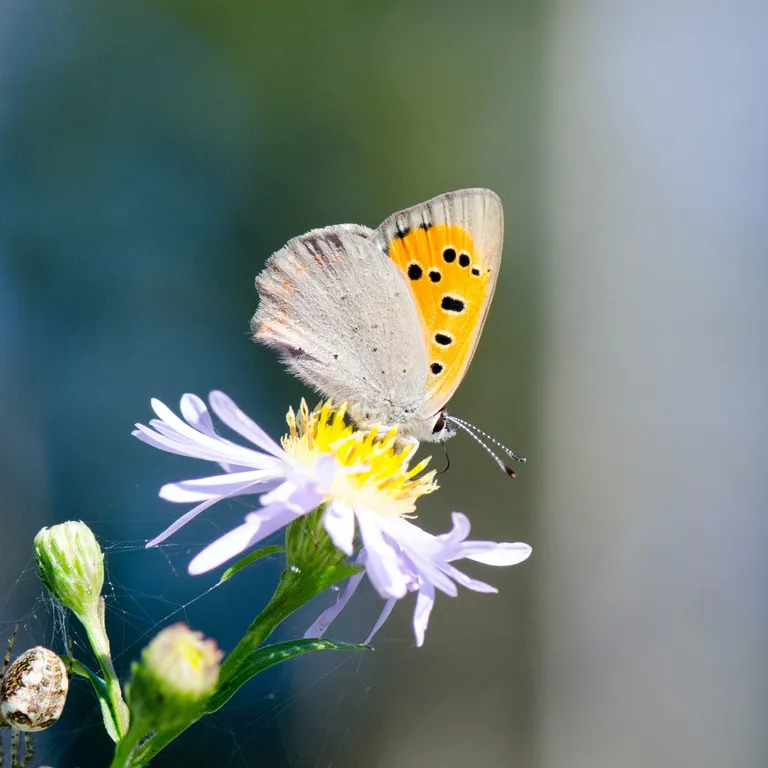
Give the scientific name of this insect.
Lycaena phlaeas
